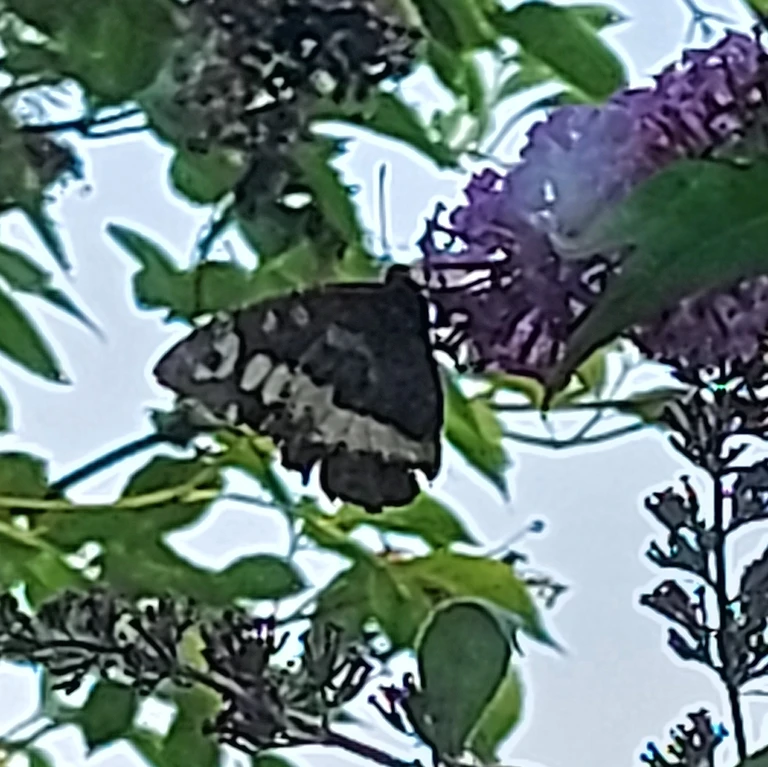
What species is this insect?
Brintesia circe
